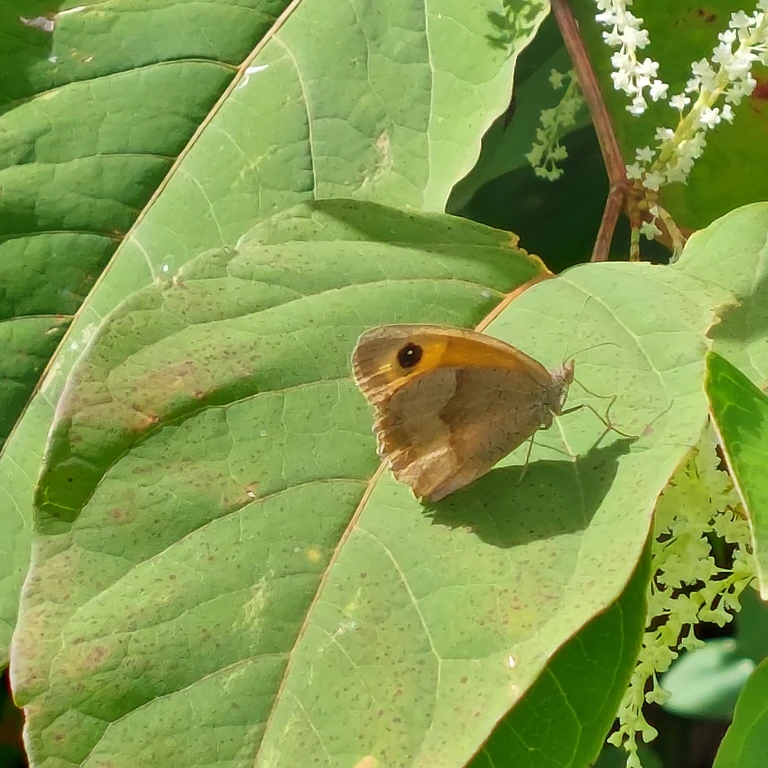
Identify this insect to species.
Maniola jurtina
